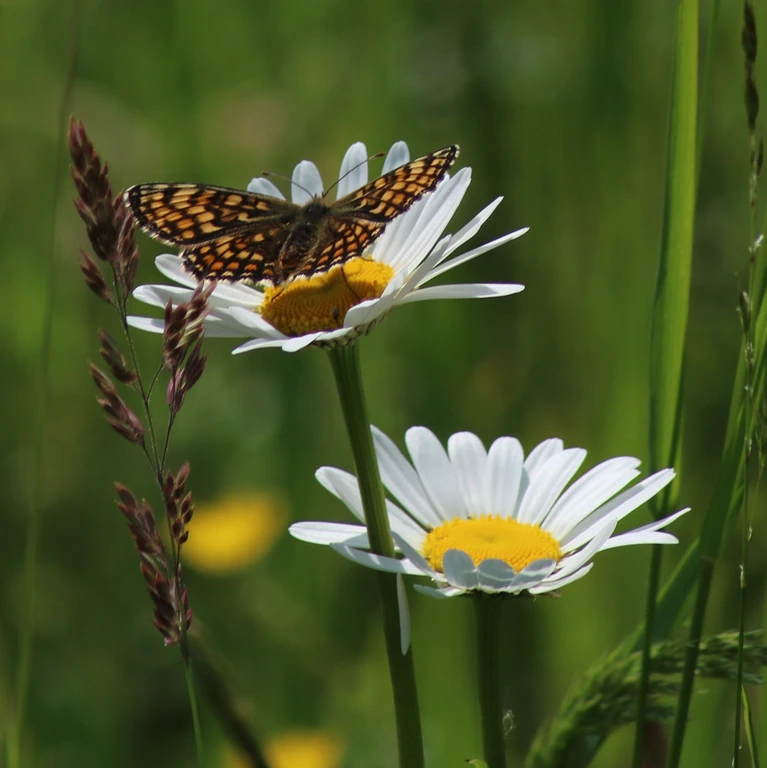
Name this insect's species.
Melitaea phoebe
